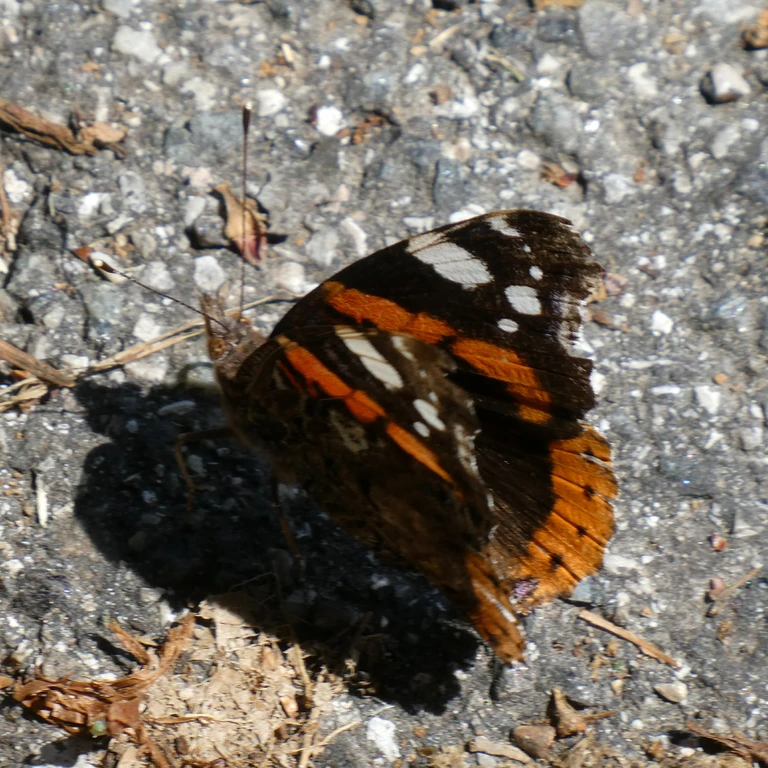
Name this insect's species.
Vanessa atalanta
